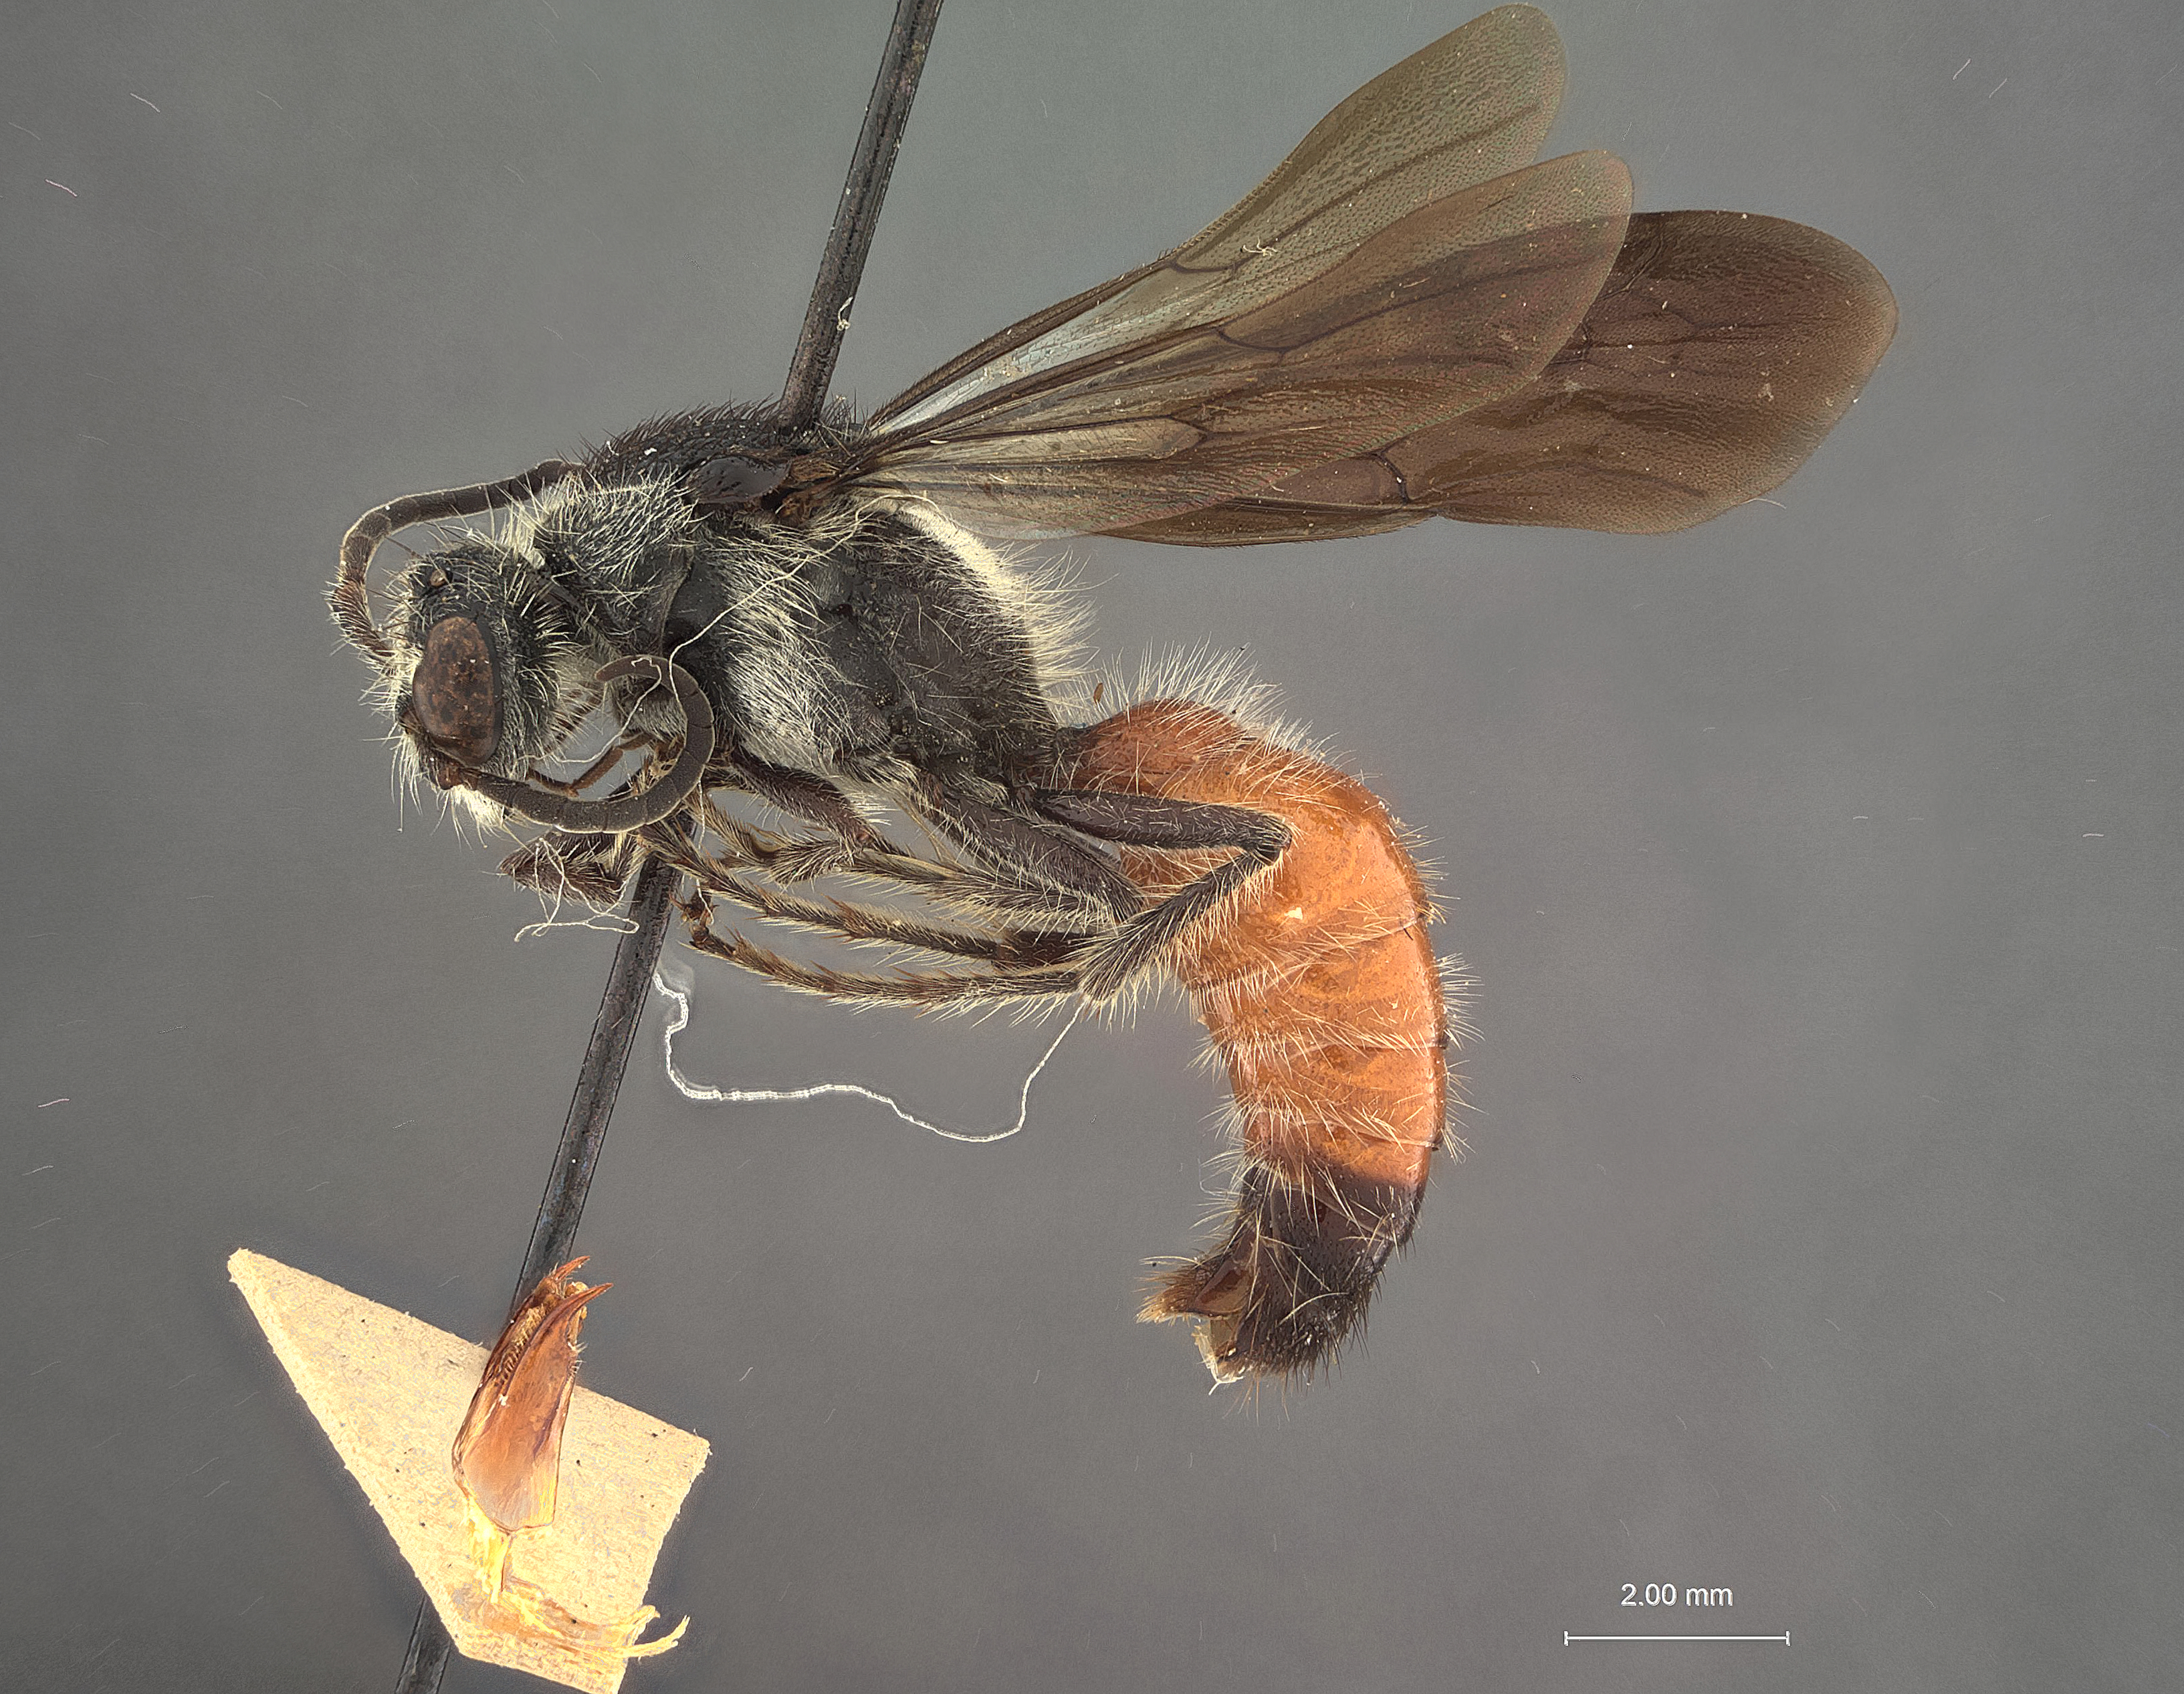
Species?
Trogaspidia minor
